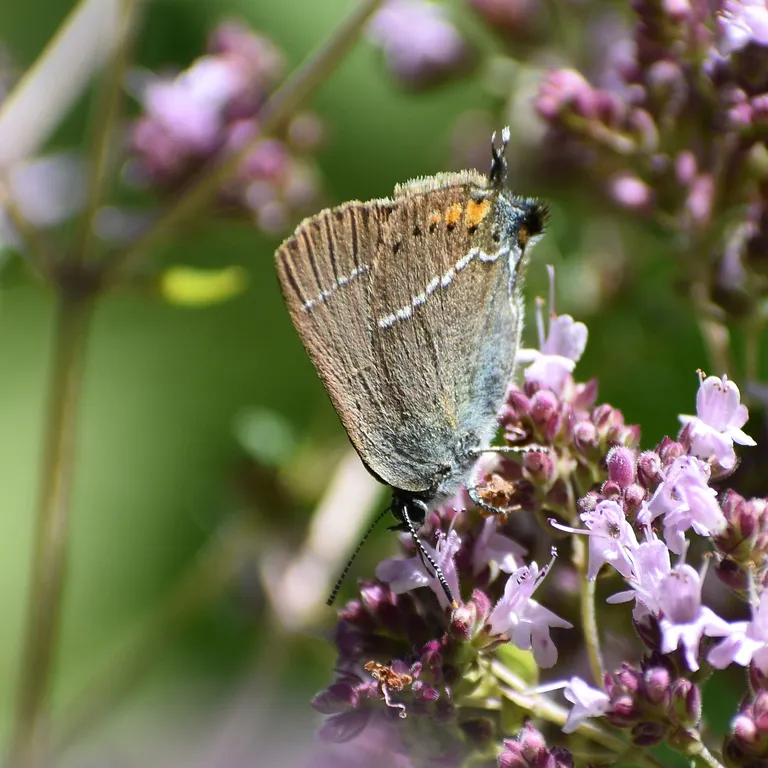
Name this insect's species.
Satyrium spini (also Tuttiola spini)
